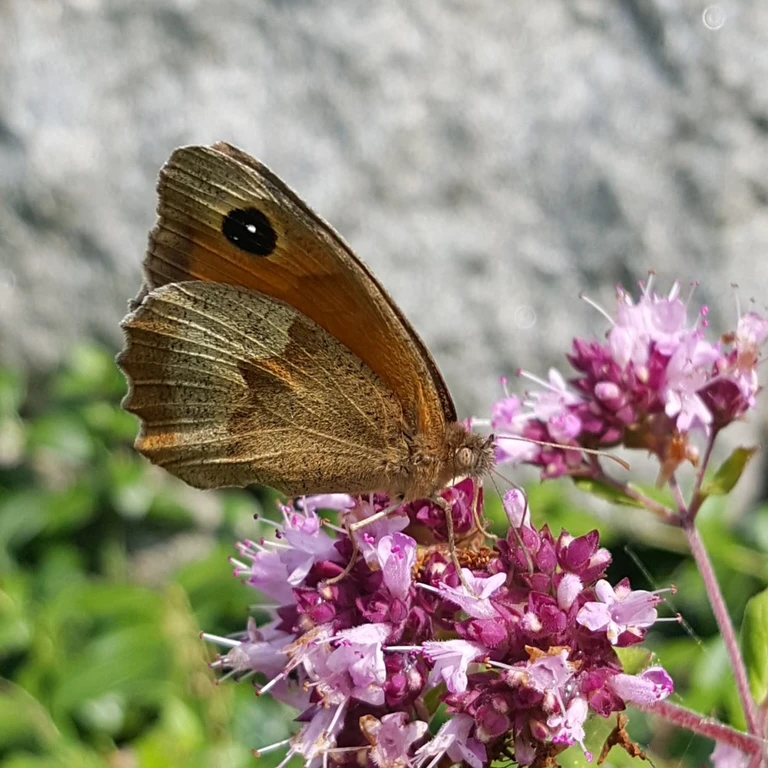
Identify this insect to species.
Maniola jurtina
